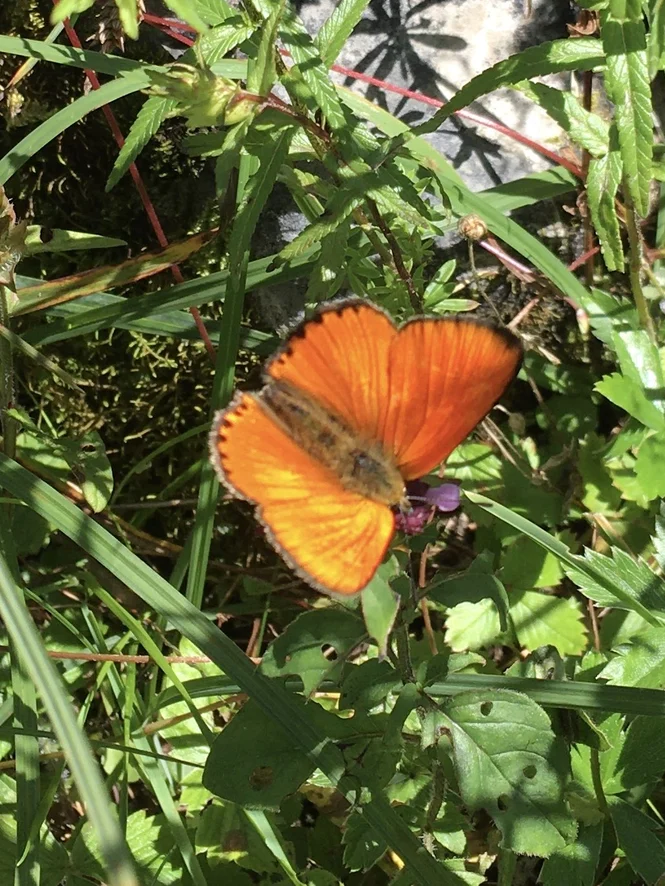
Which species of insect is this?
Lycaena virgaureae
